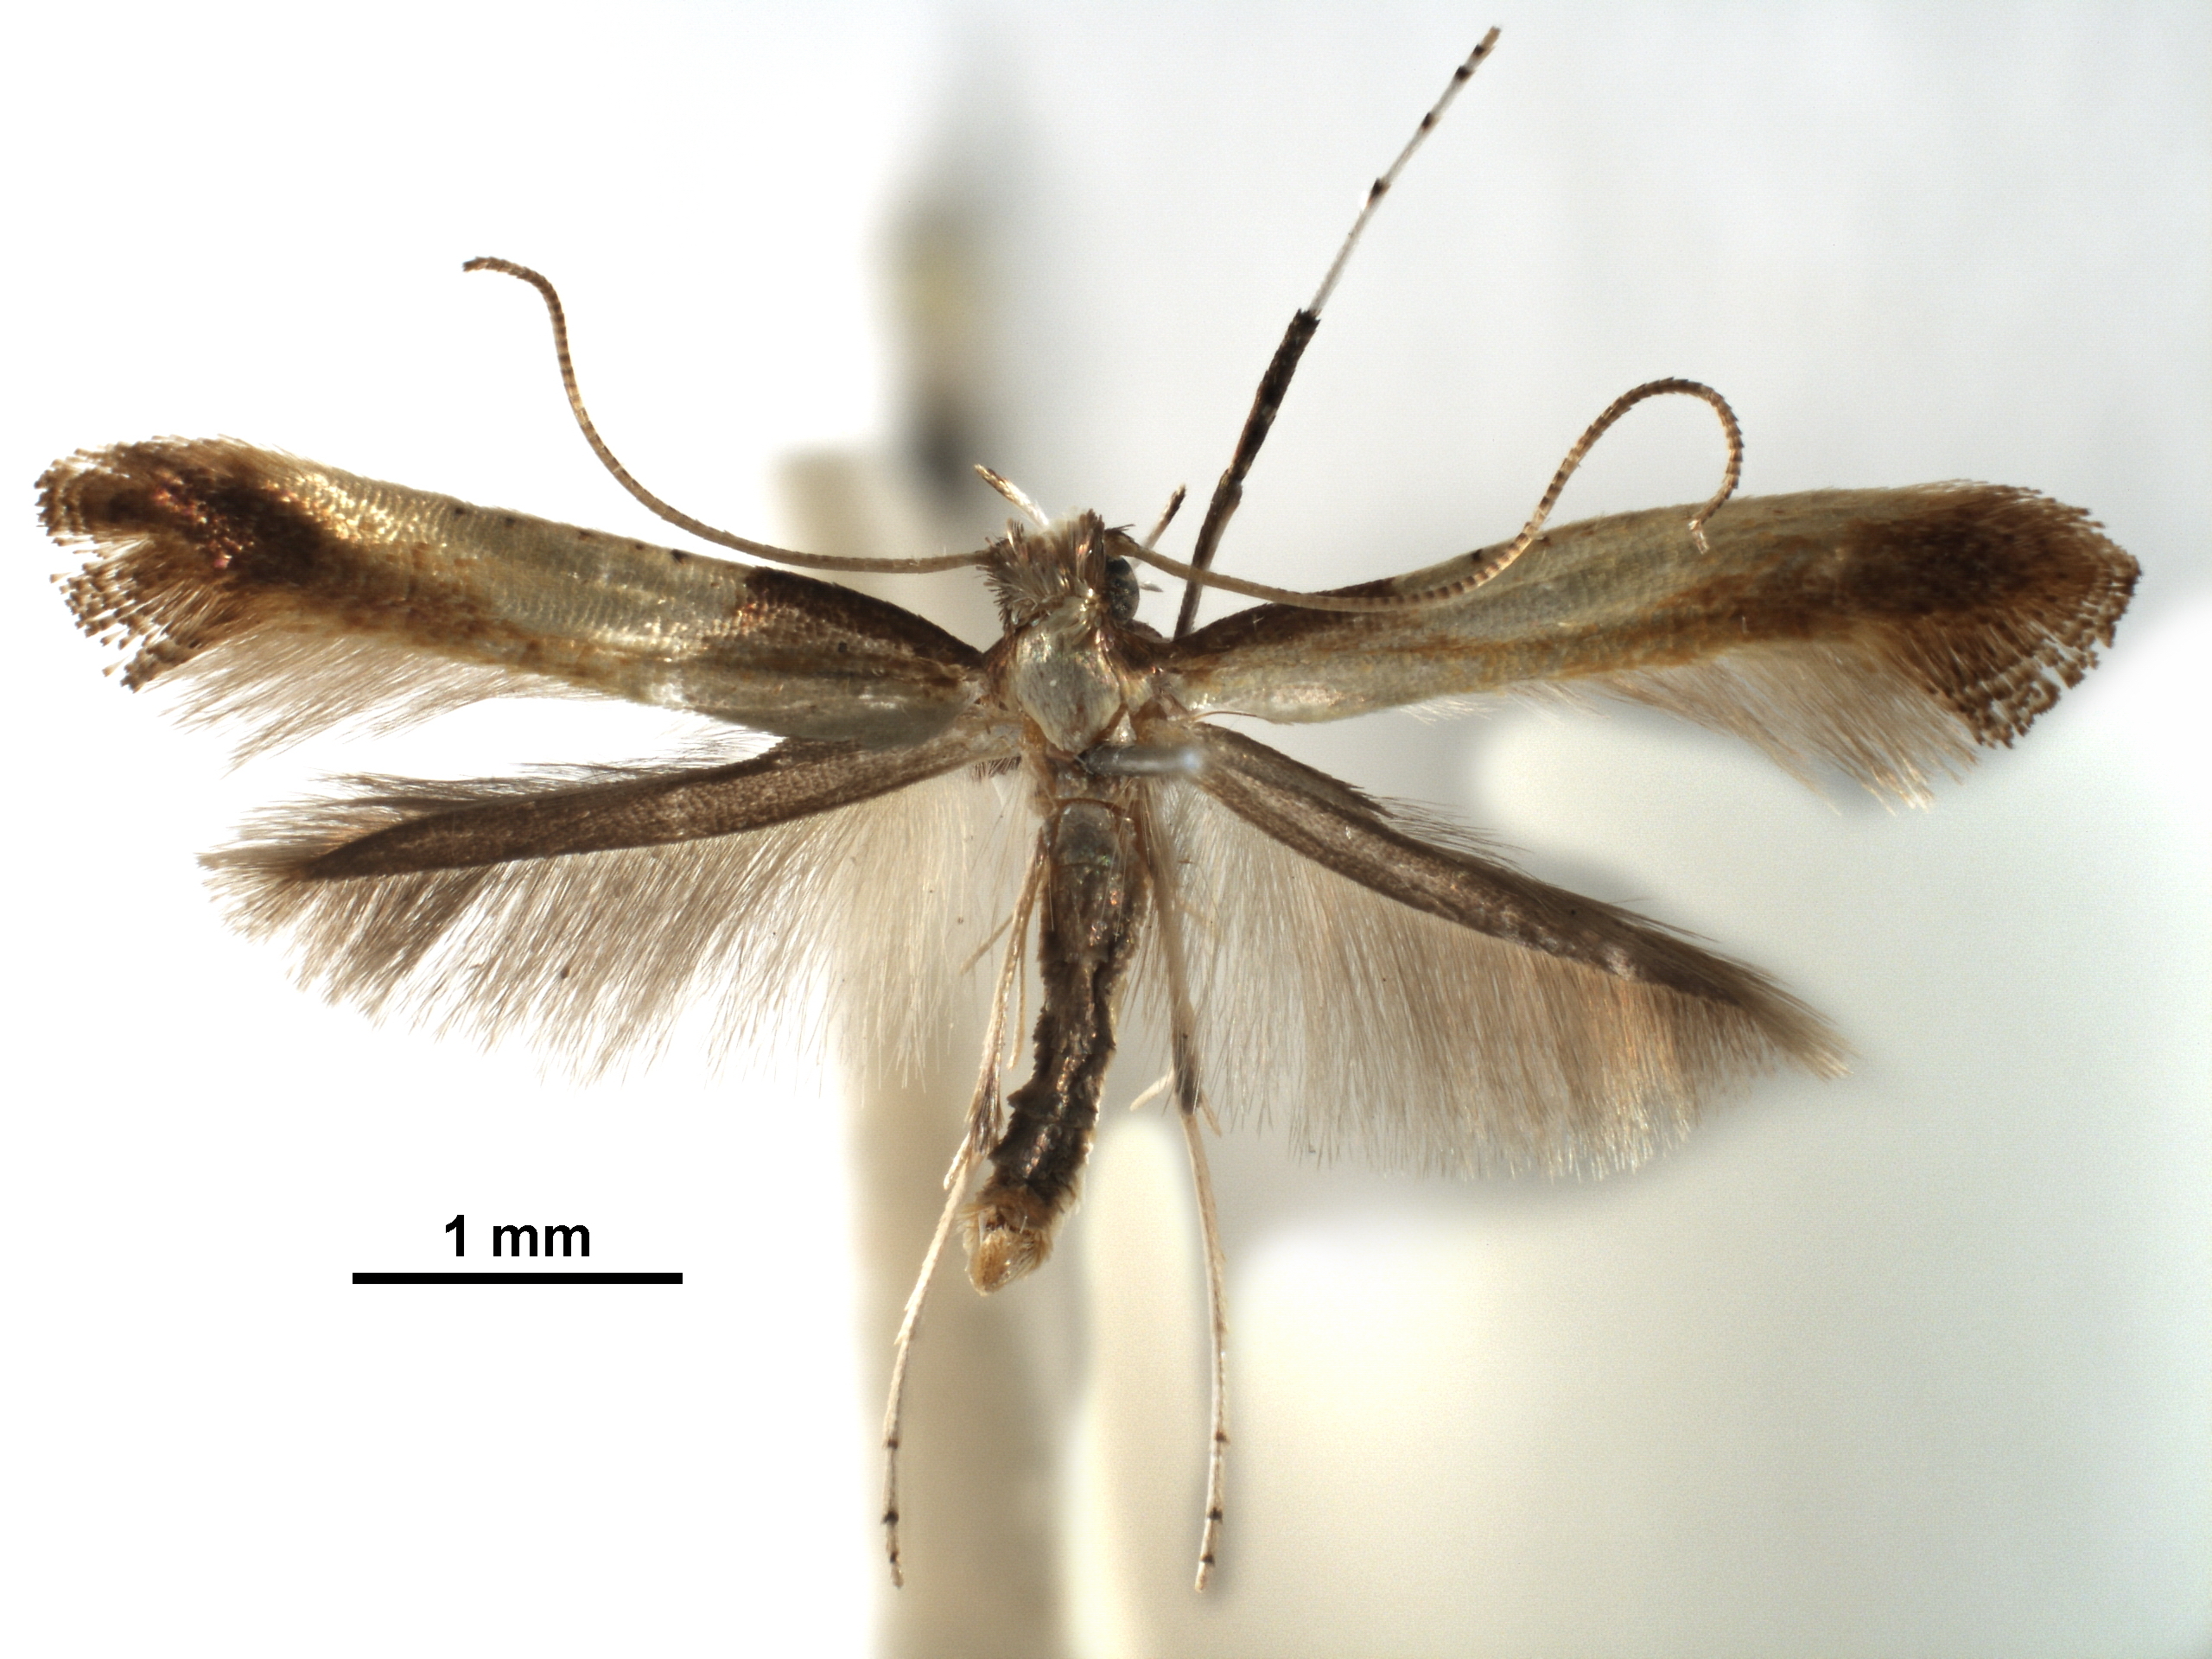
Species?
Caloptilia rhodinella
